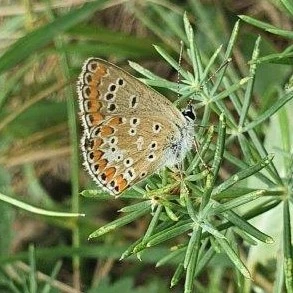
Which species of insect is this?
Aricia agestis/artaxerxes
